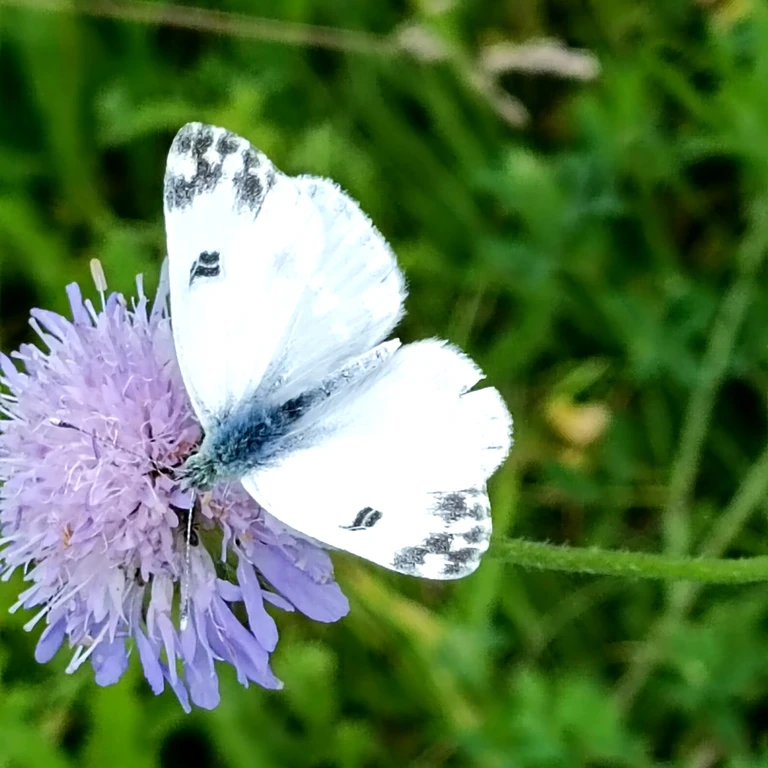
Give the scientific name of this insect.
Pontia edusa
